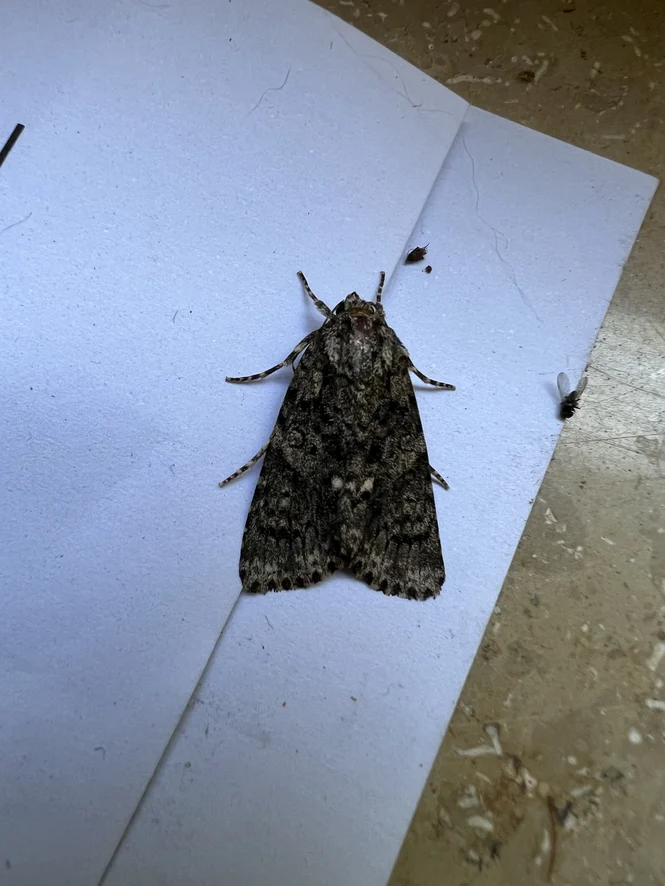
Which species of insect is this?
Acronicta rumicis
